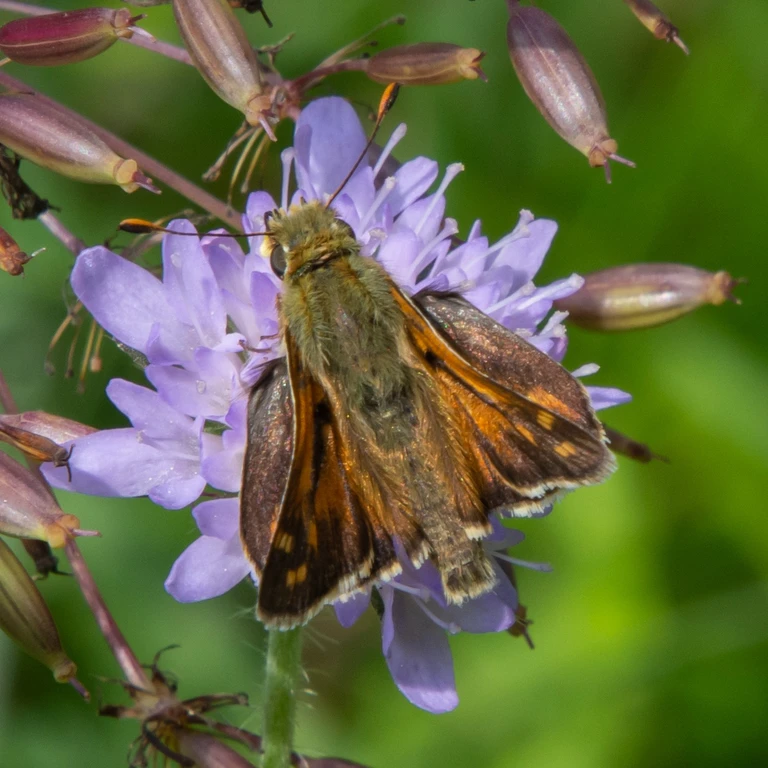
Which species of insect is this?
Hesperia comma
